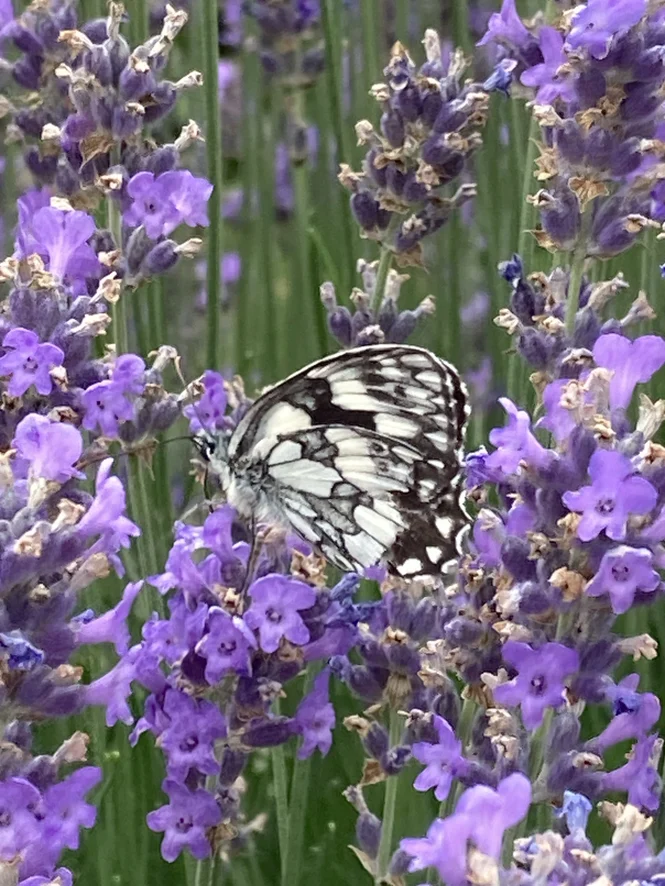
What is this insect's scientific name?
Melanargia galathea
